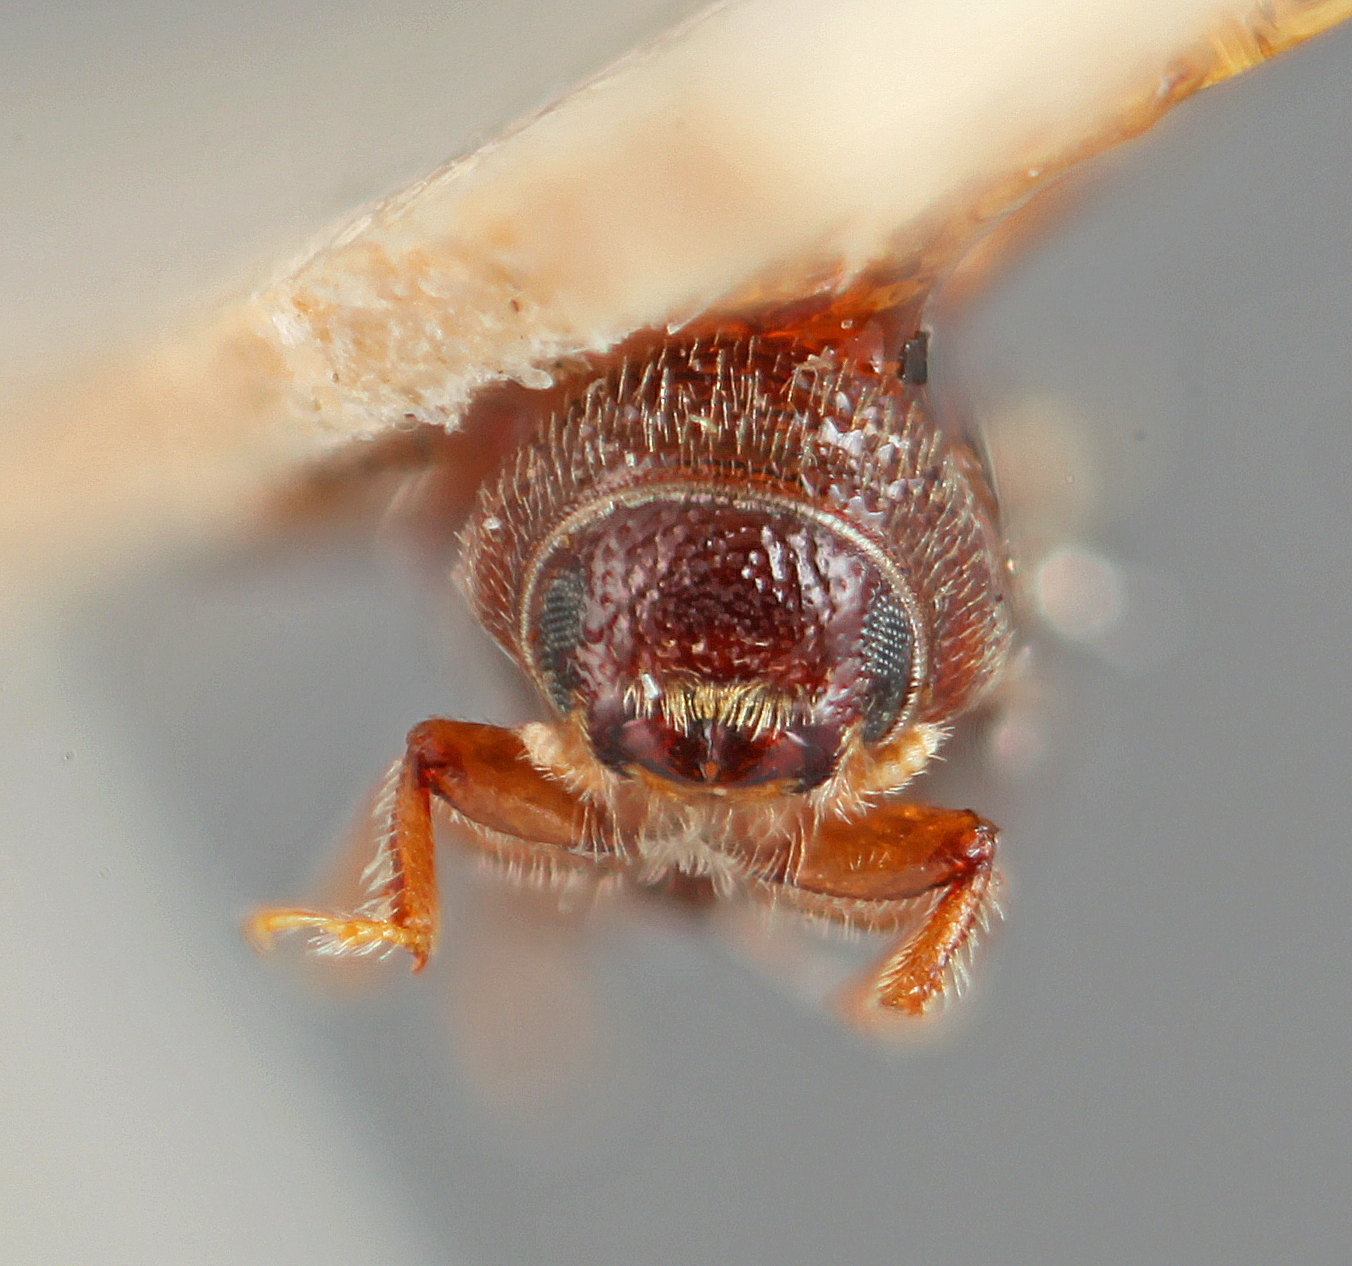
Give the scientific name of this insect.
Pityophthorus fennicus
